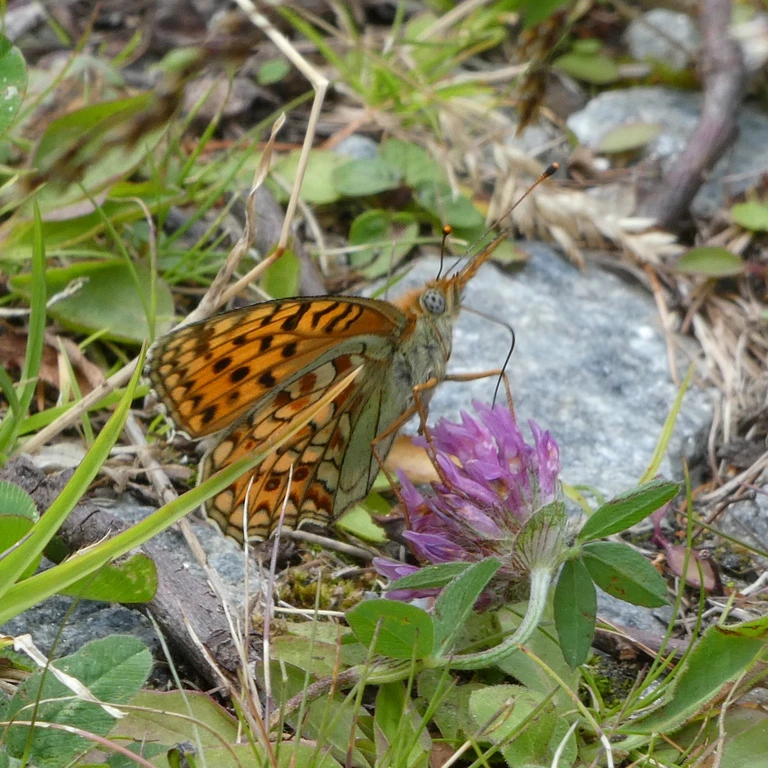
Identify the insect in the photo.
Fabriciana niobe
